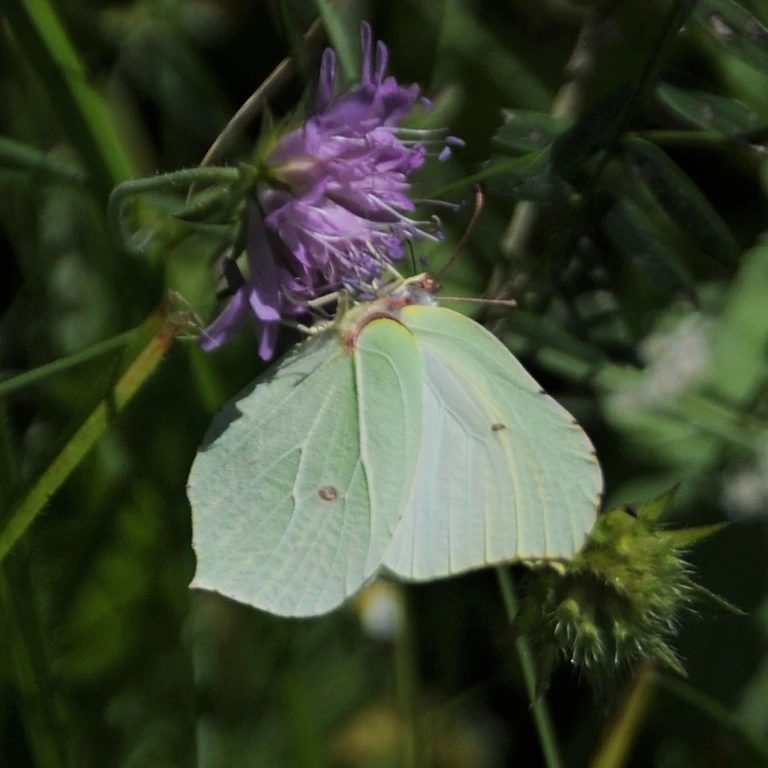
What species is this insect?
Gonepteryx rhamni
